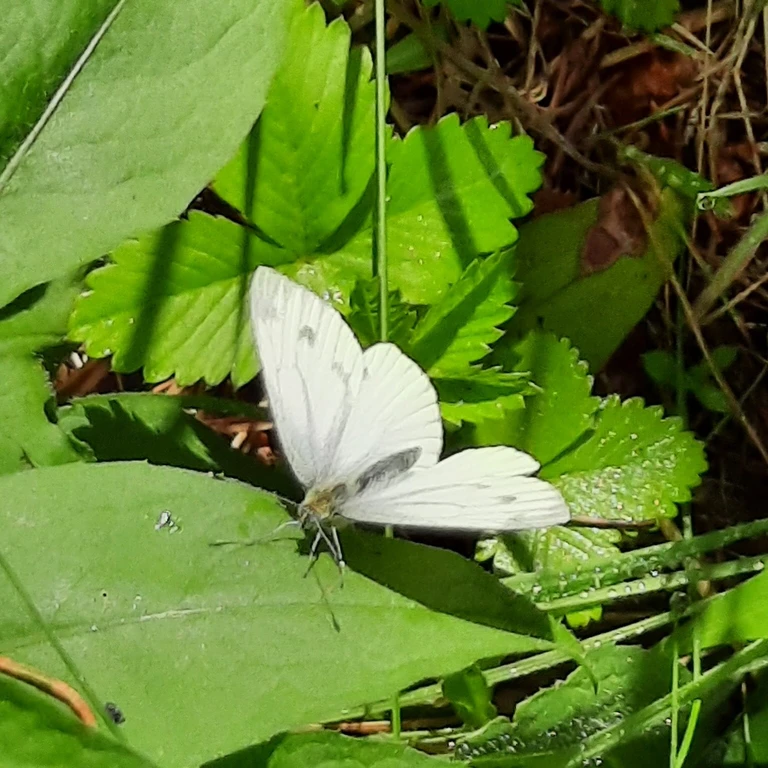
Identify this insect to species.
Pieris napi
